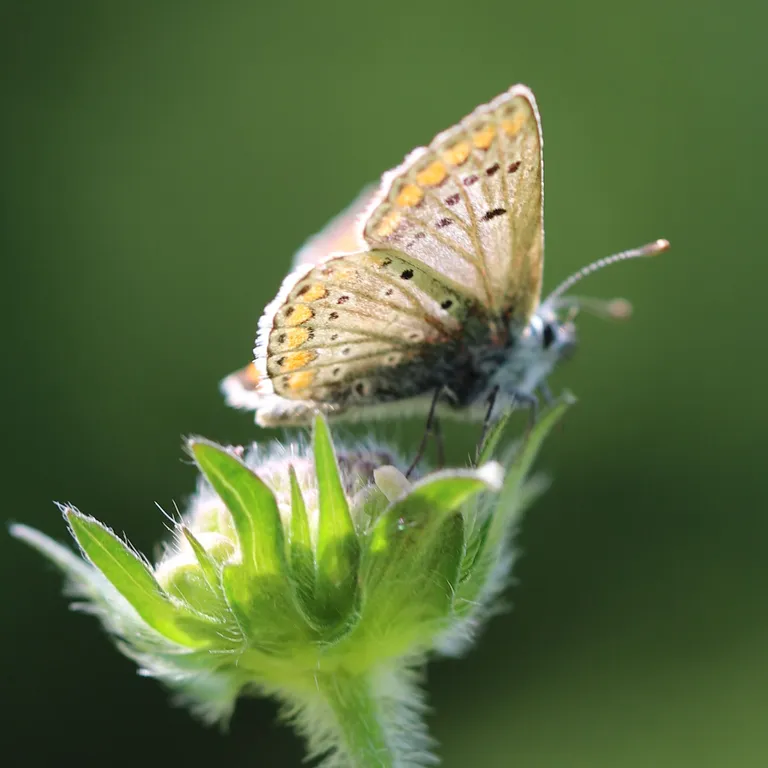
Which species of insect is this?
Aricia agestis/artaxerxes
